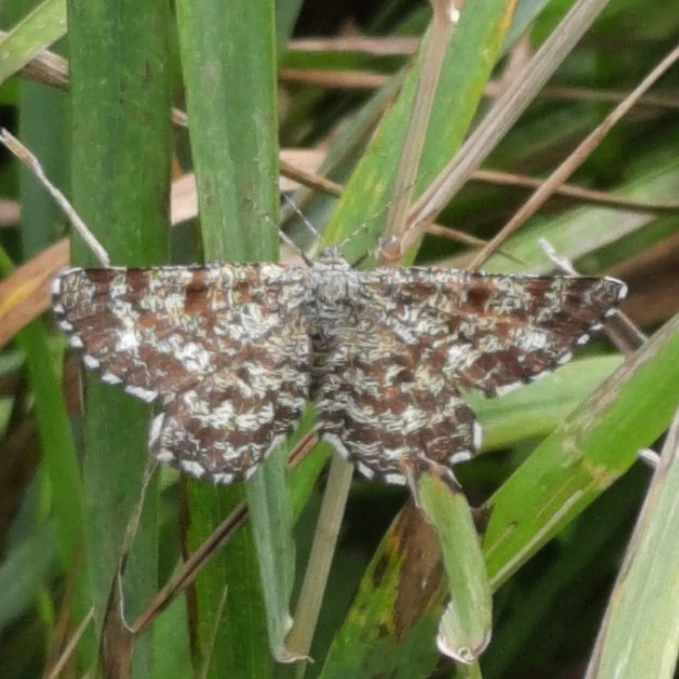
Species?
Ematurga atomaria
